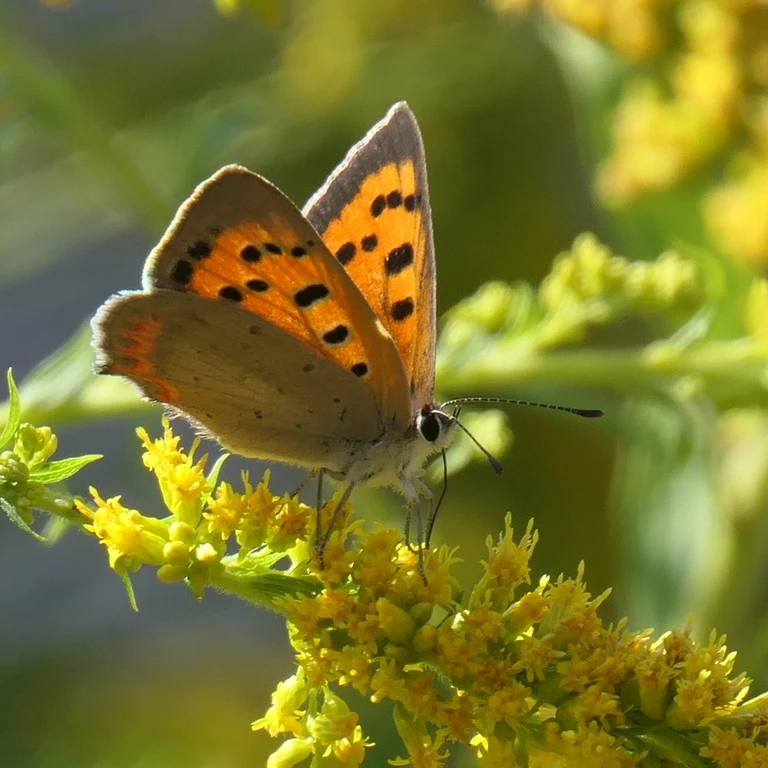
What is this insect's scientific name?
Lycaena phlaeas
